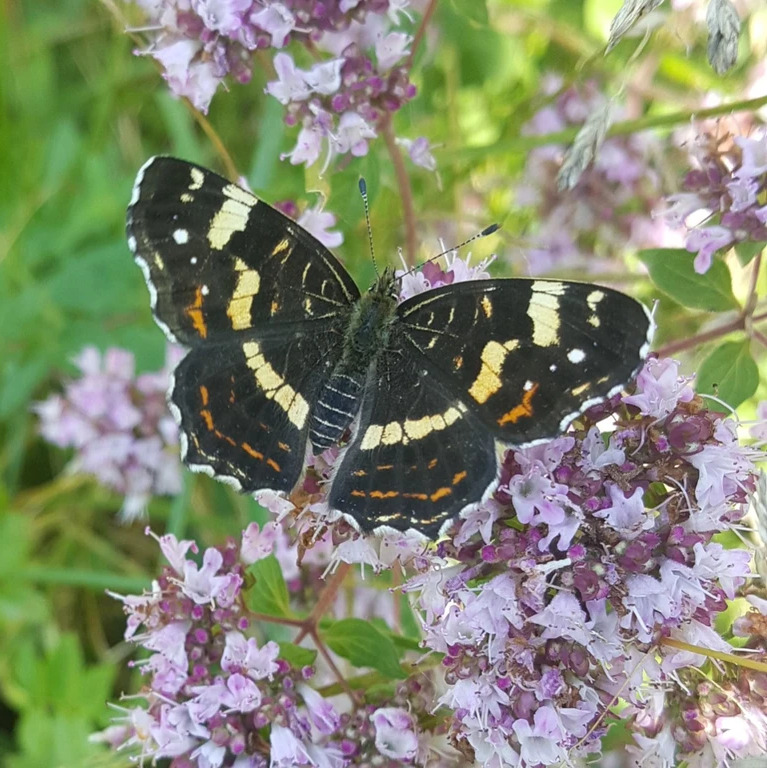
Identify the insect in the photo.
Araschnia levana
